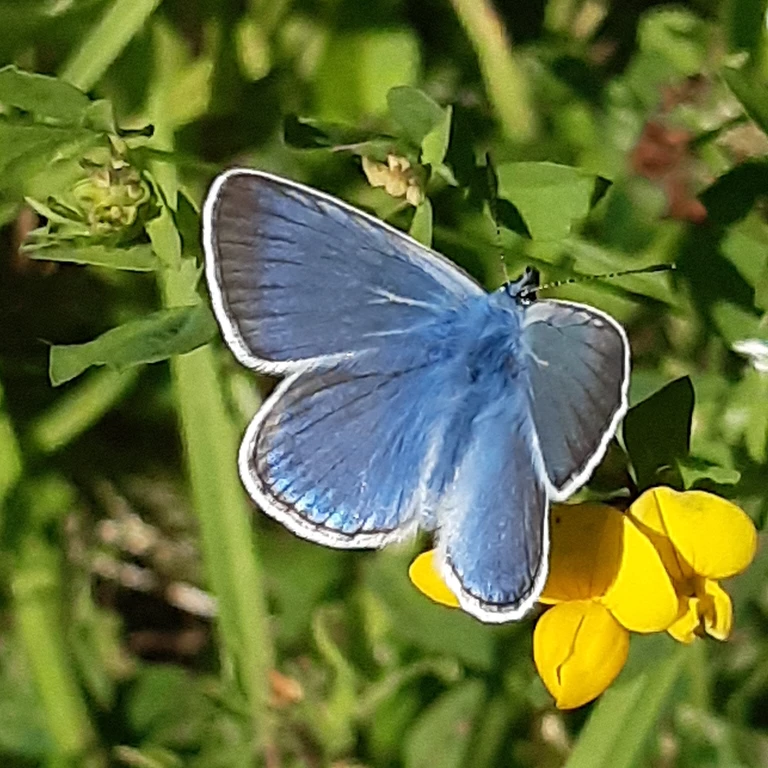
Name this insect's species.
Polyommatus amandus (also Plebejus amanda)
